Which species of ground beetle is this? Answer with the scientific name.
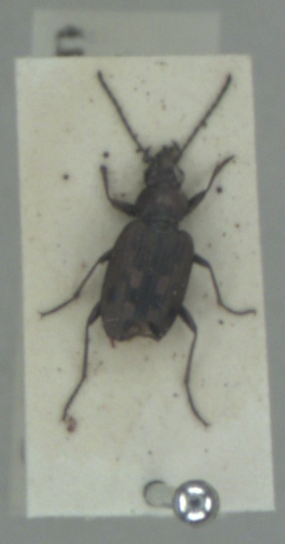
Bembidion litorale
